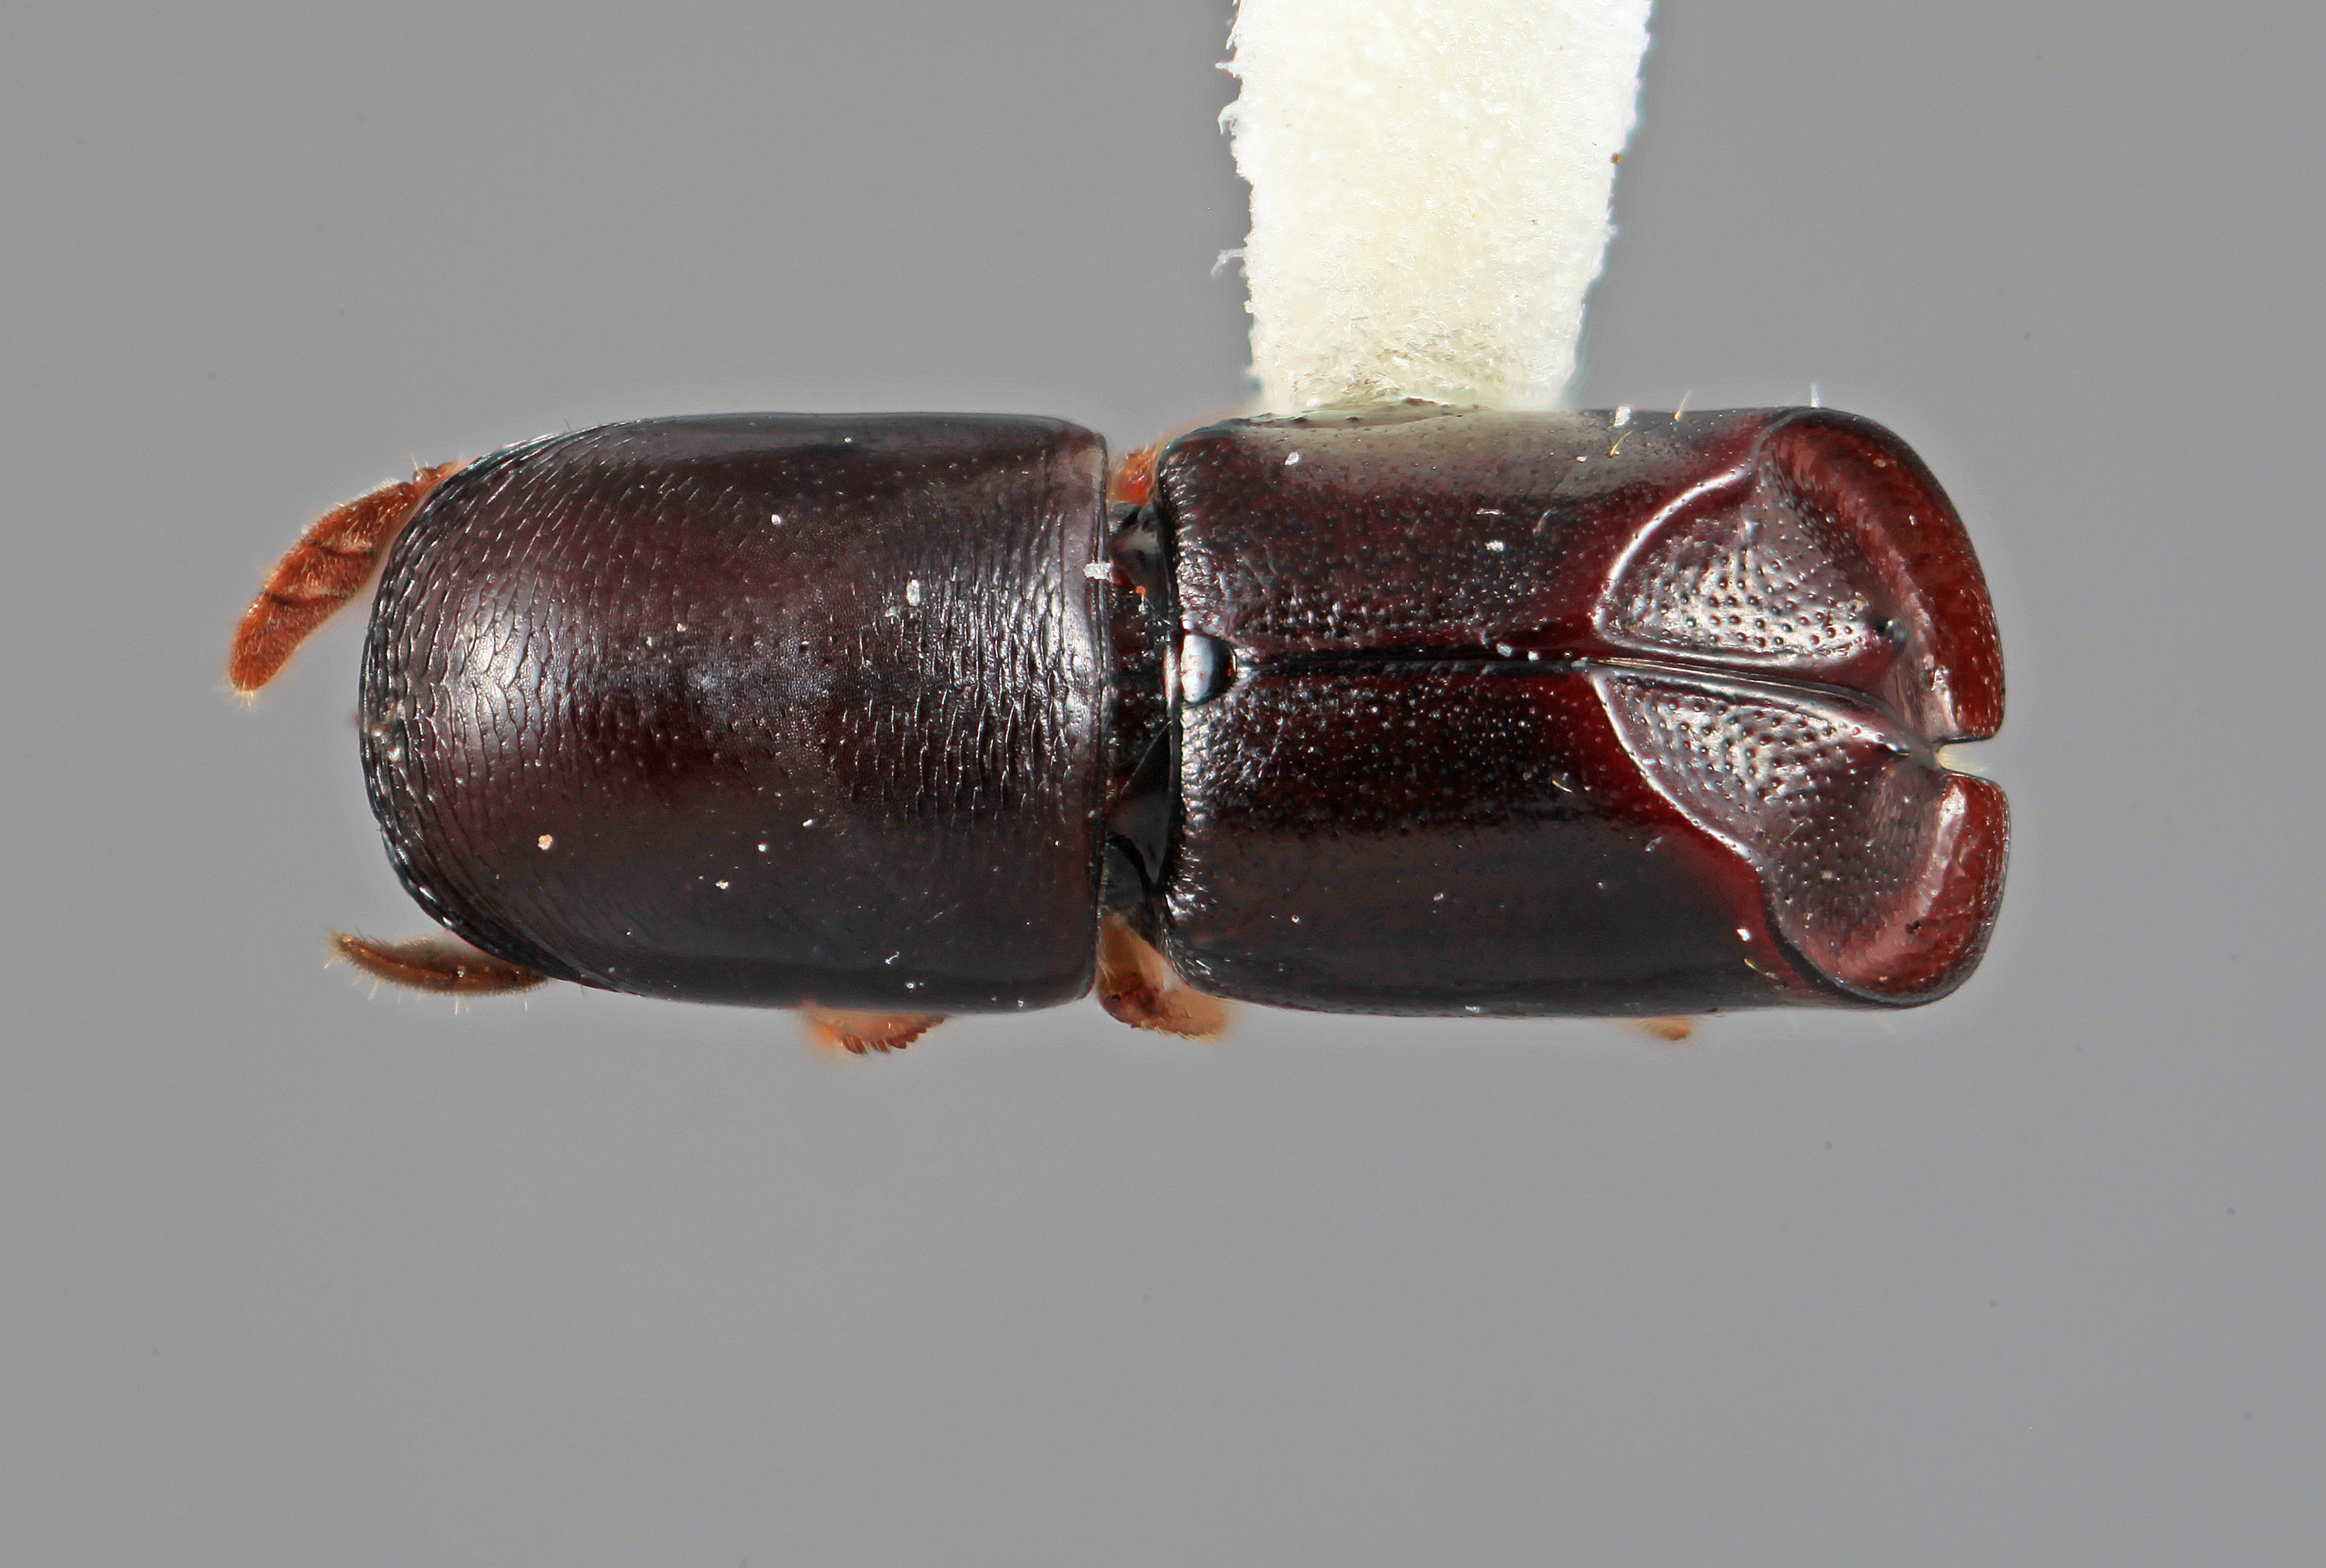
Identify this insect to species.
Amphicranus quadridens
